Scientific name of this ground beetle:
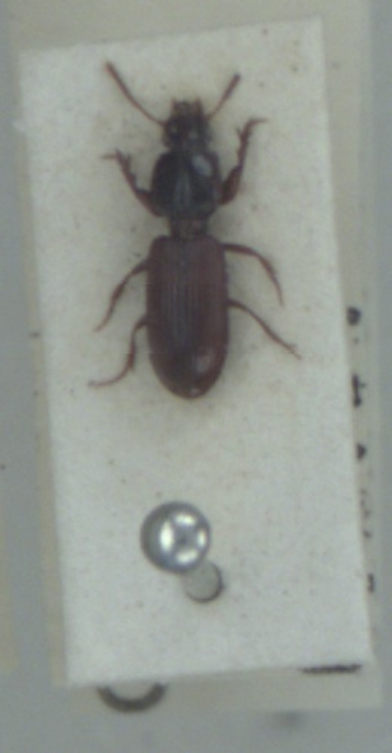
Clivina collaris
